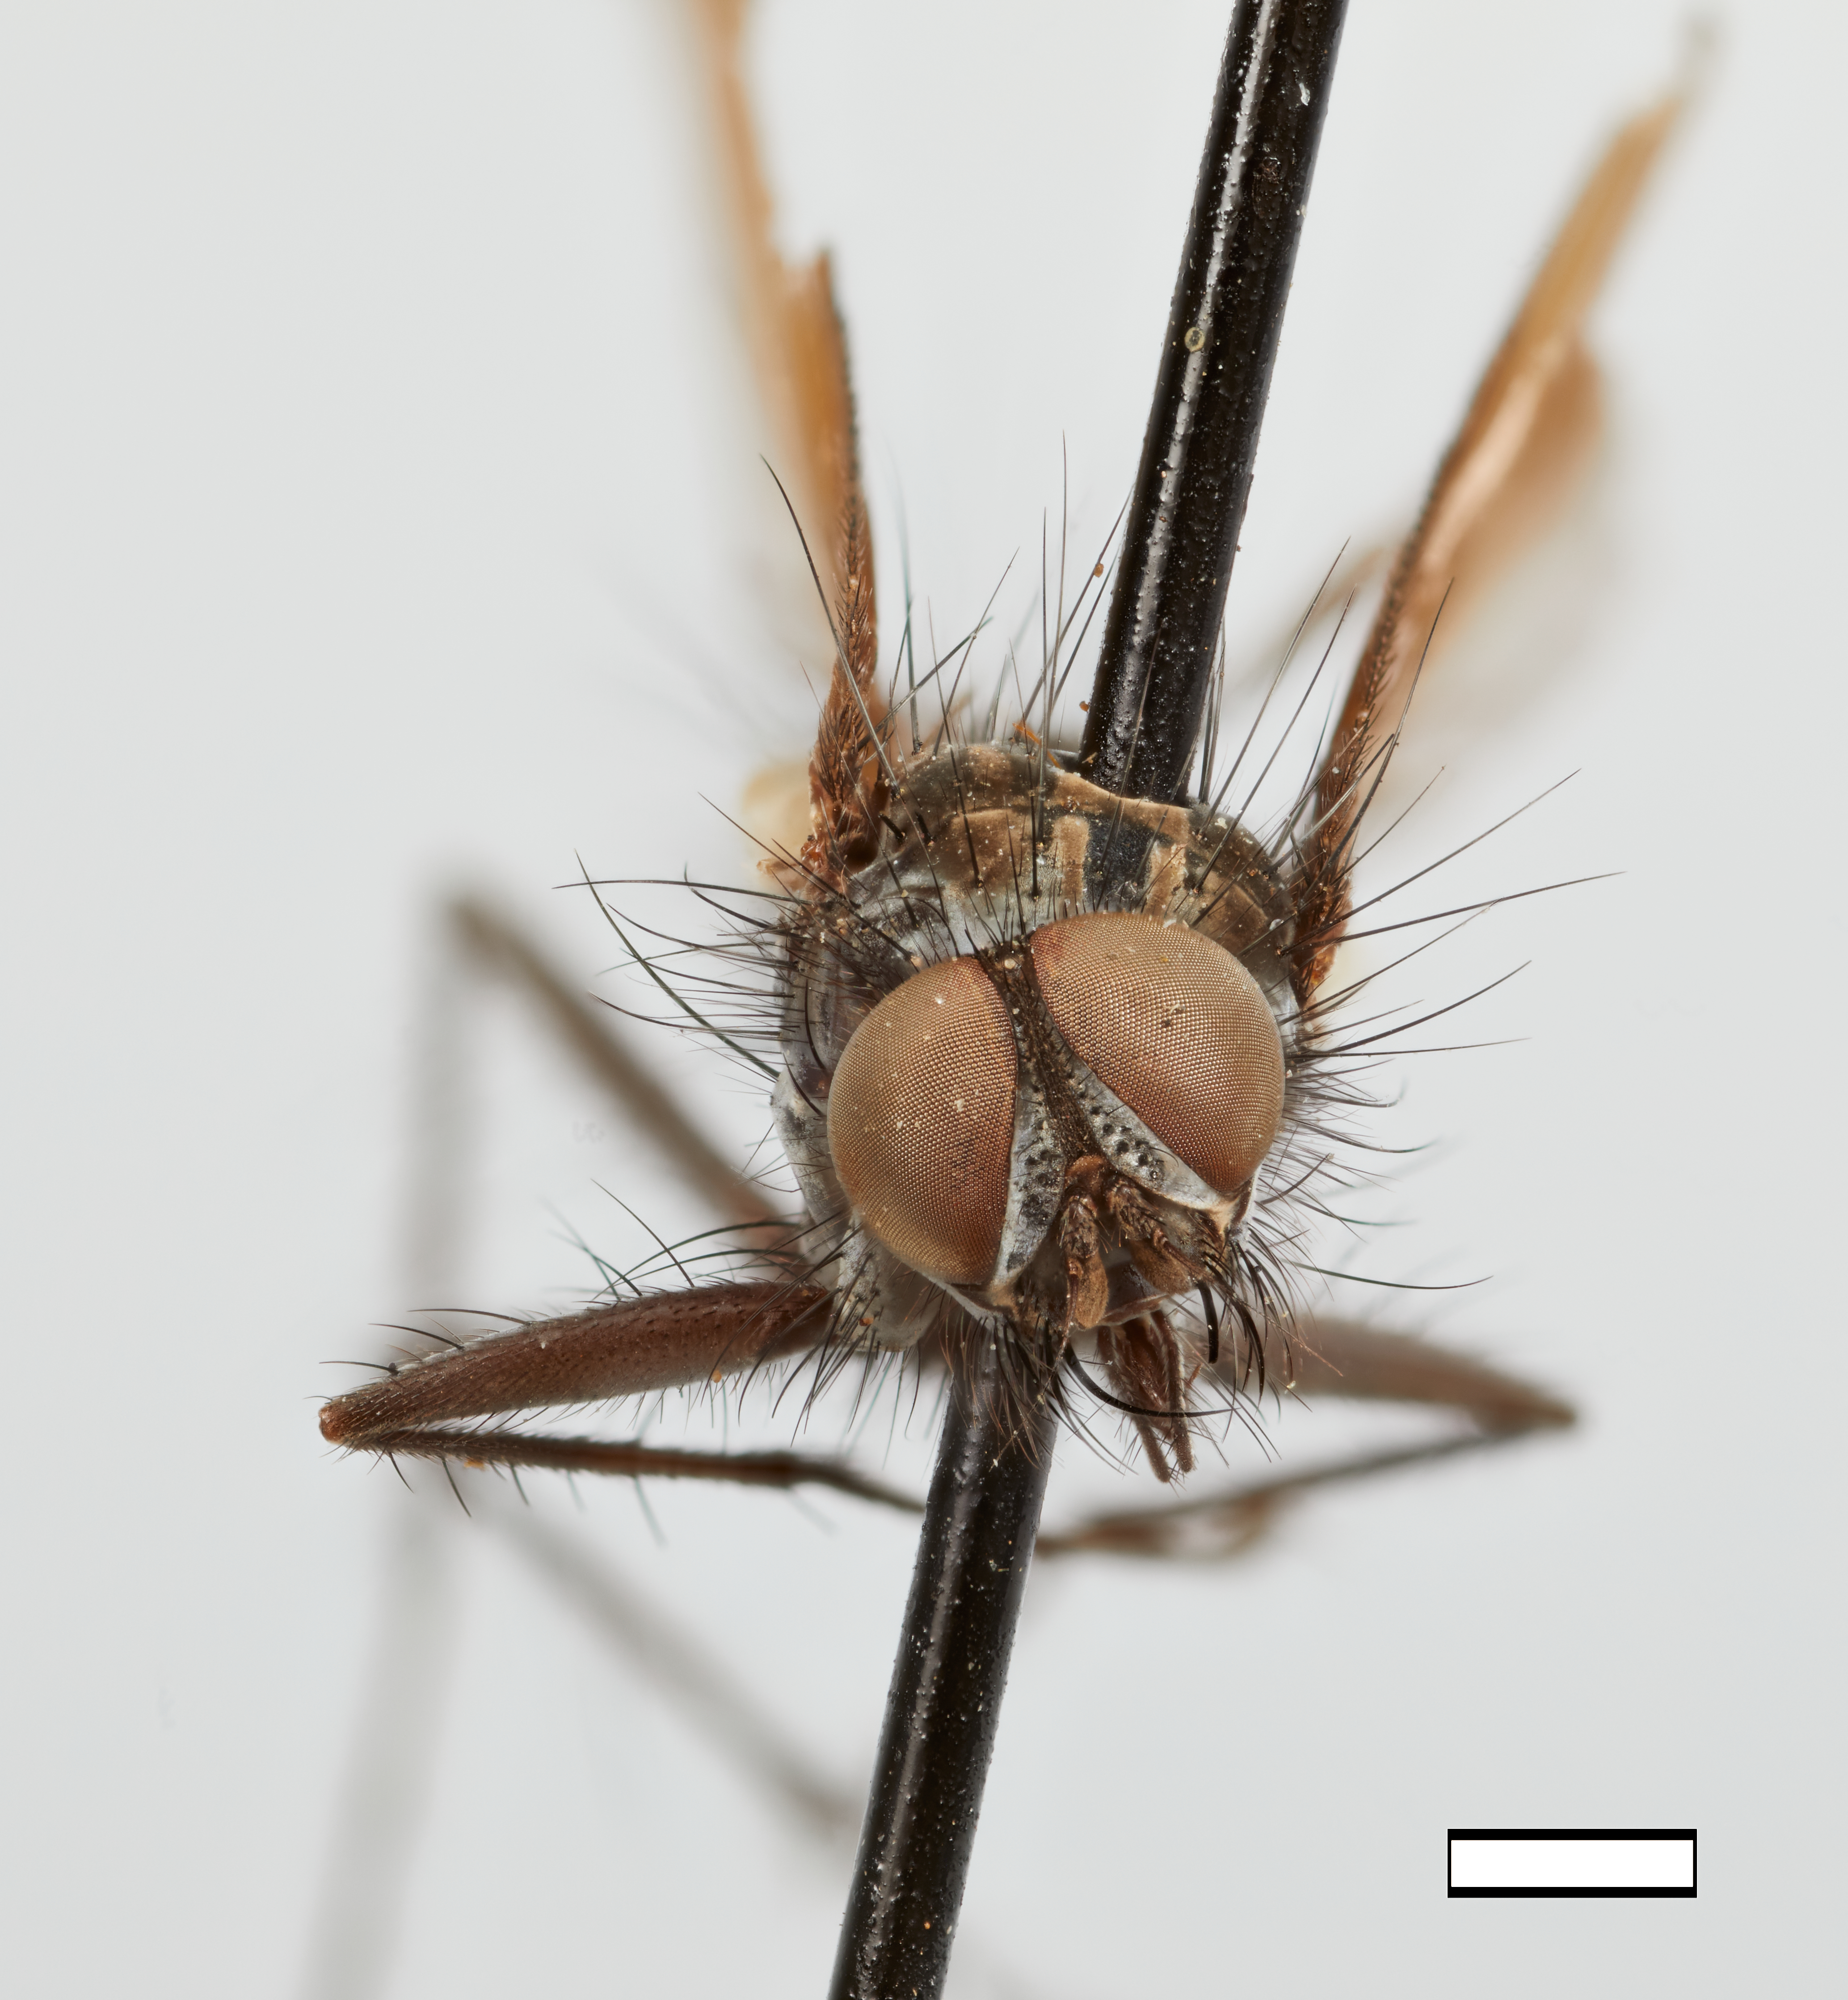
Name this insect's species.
Leptomacquartia planifrons
